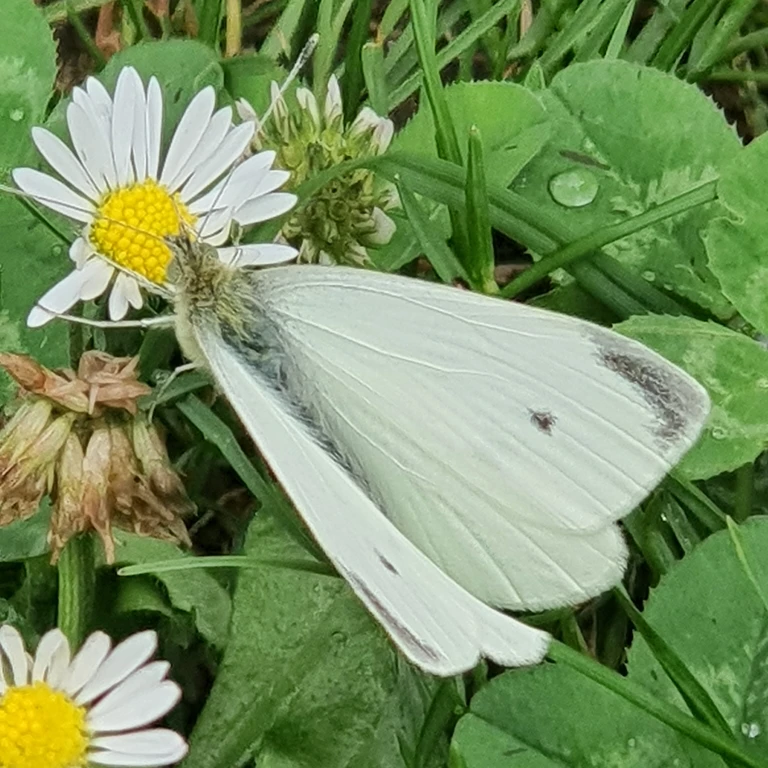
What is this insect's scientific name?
Pieris rapae
